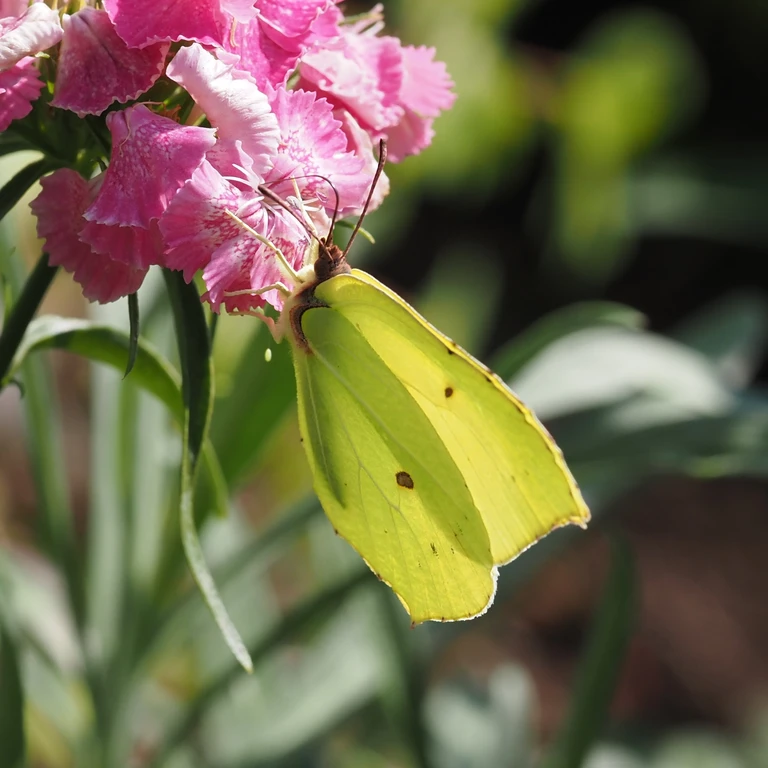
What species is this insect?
Gonepteryx rhamni
